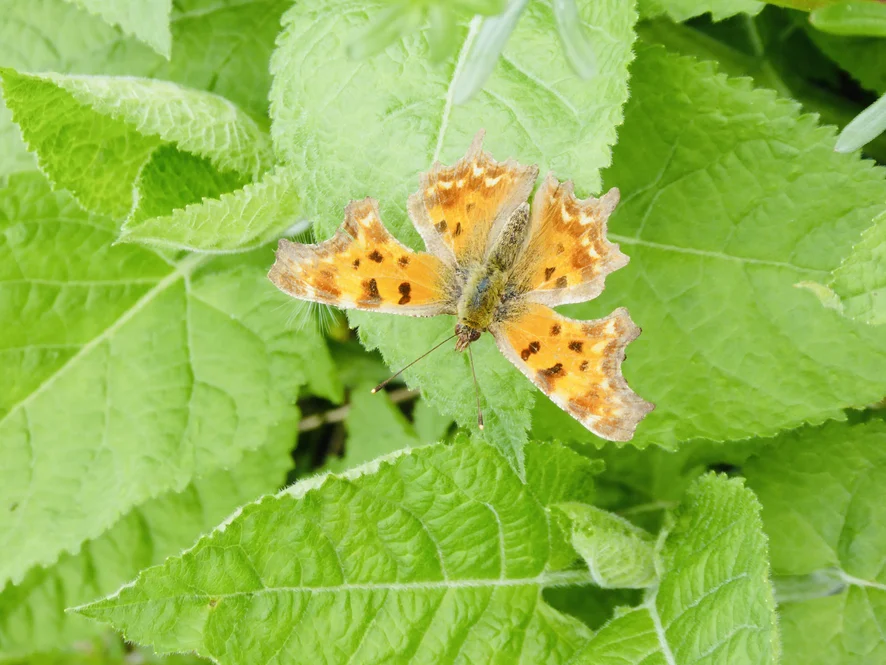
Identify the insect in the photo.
Polygonia c-album
